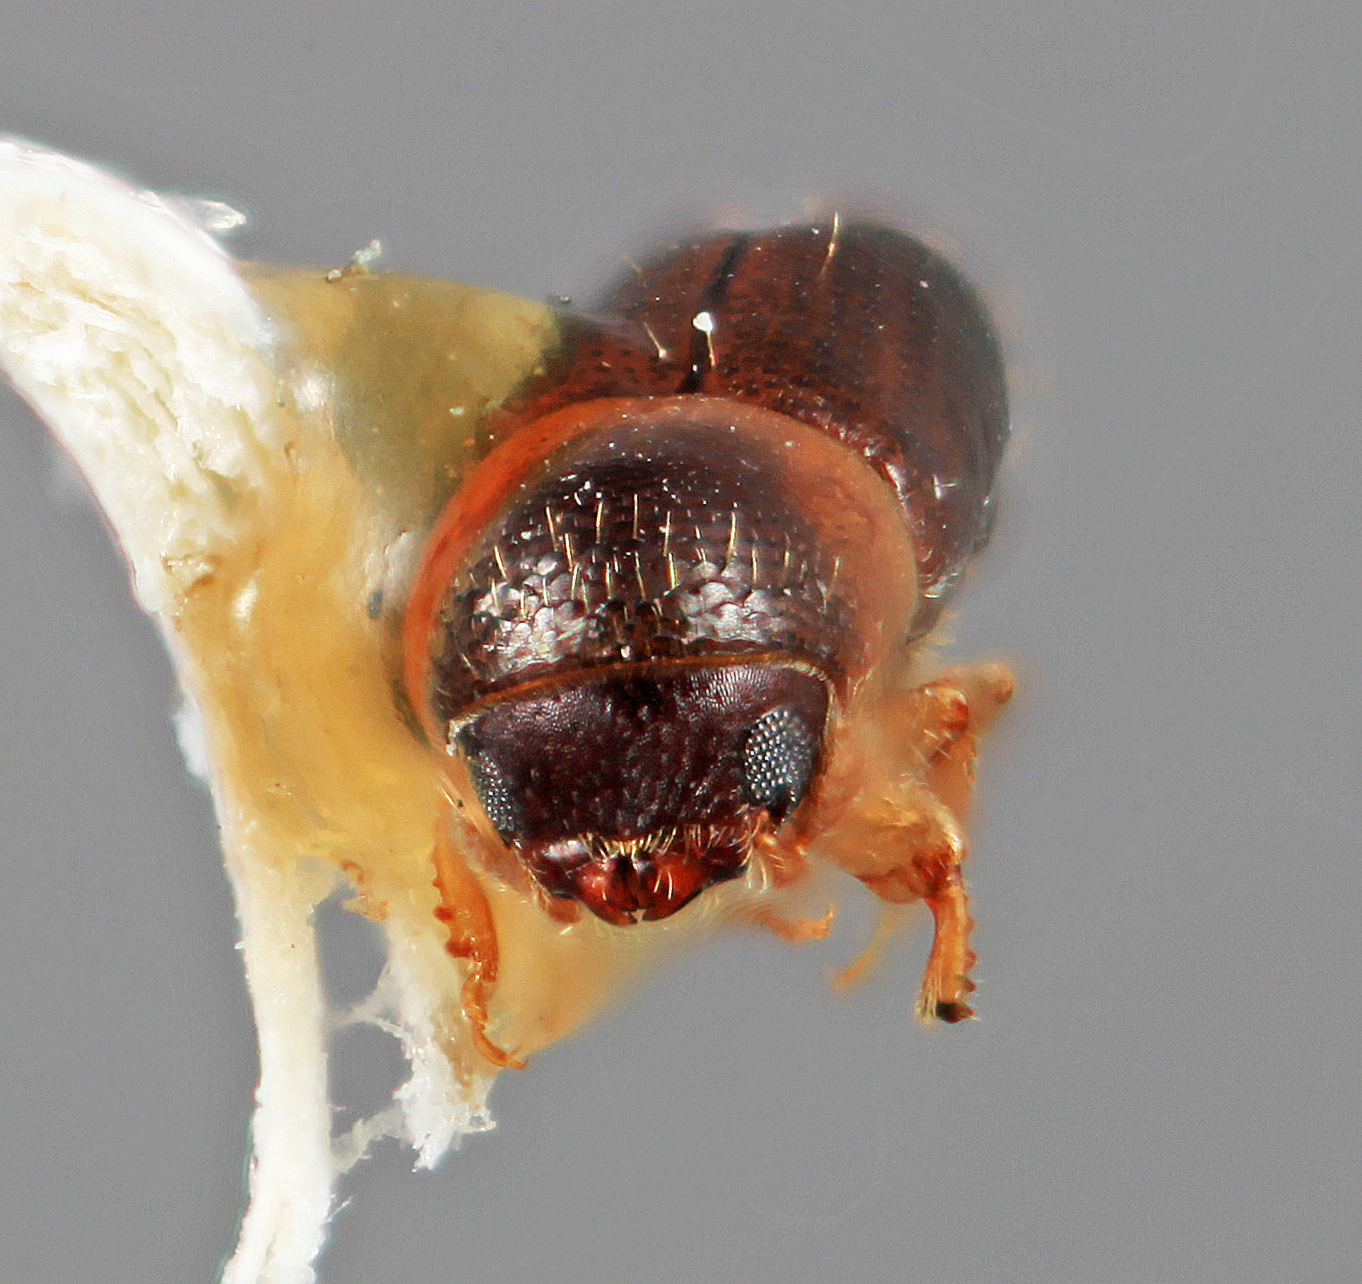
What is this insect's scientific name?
Amphicranus micans
